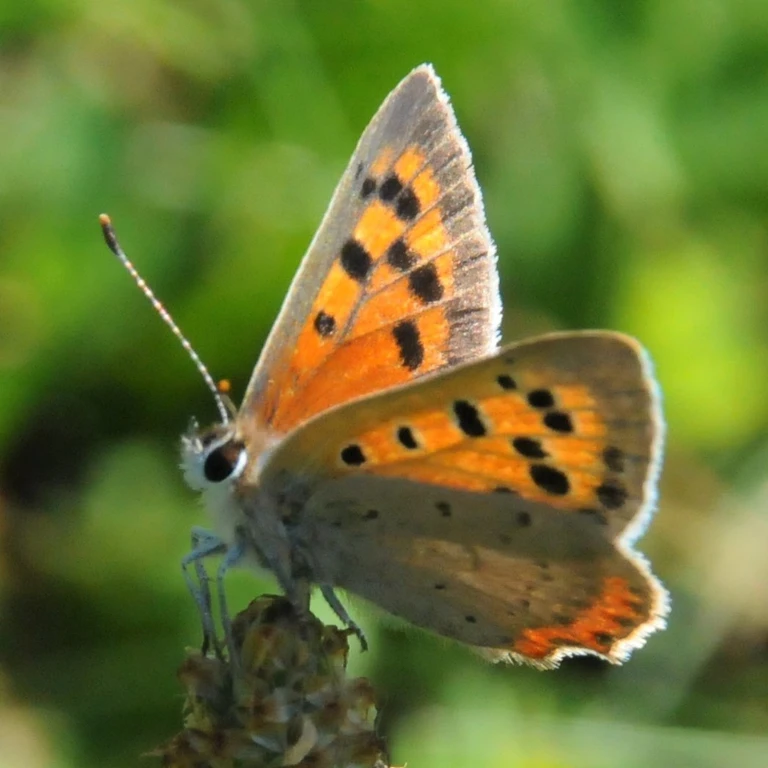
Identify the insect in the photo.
Lycaena phlaeas
